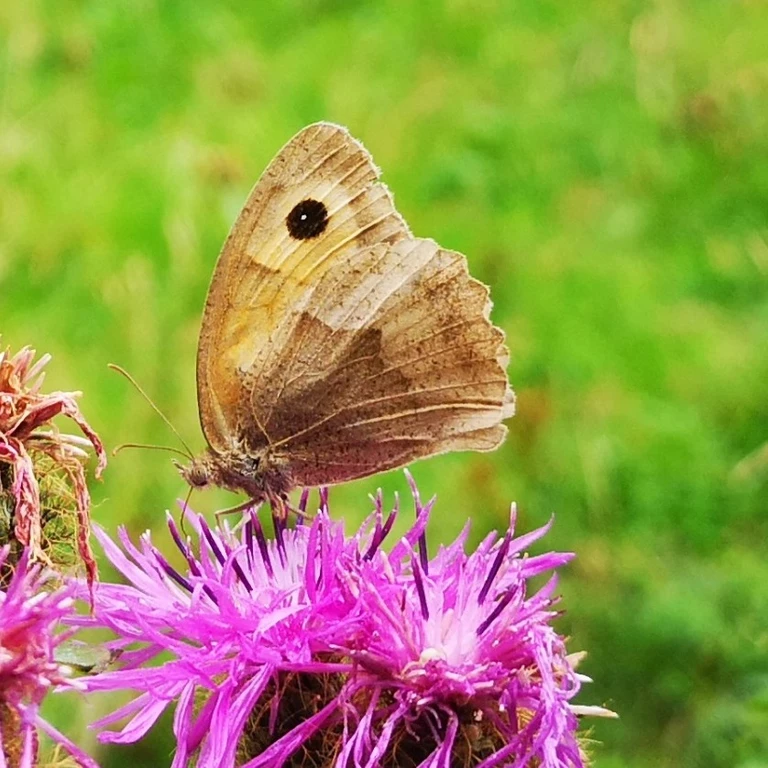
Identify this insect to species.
Maniola jurtina
